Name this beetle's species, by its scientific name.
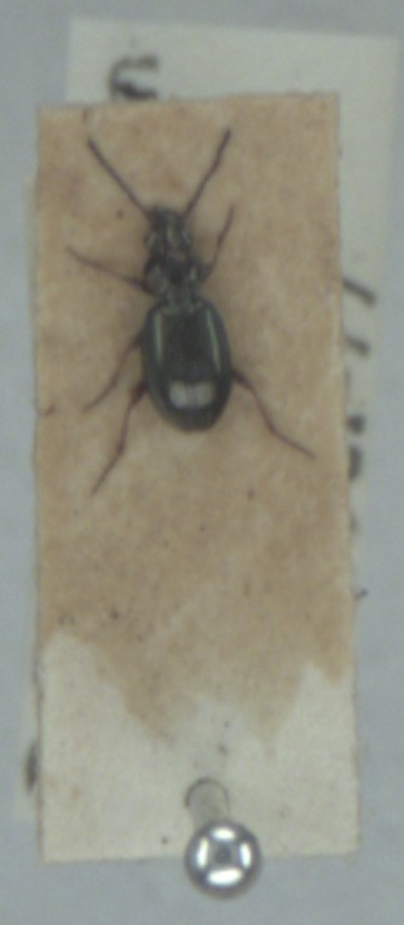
Bembidion lampros
